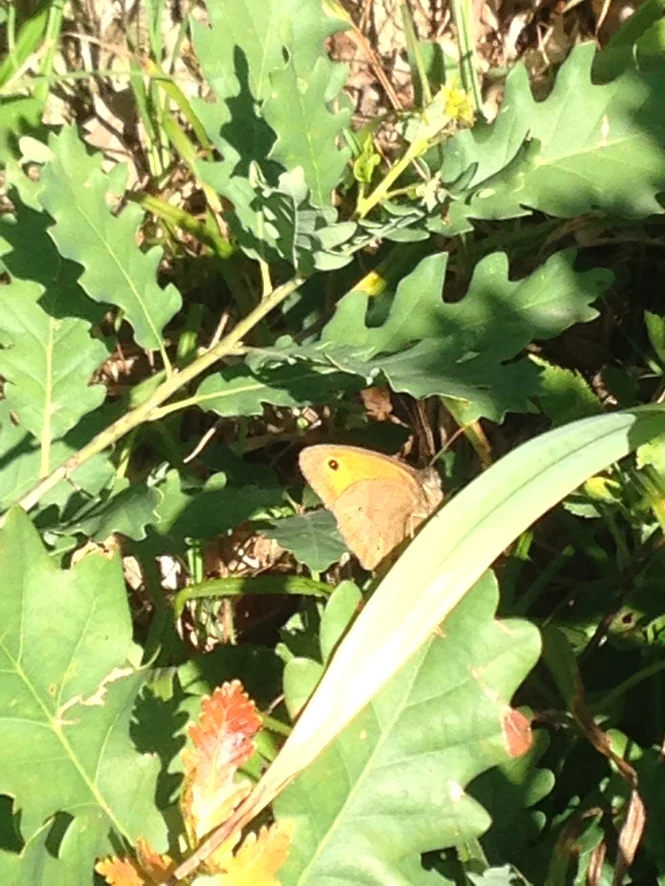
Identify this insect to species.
Maniola jurtina
